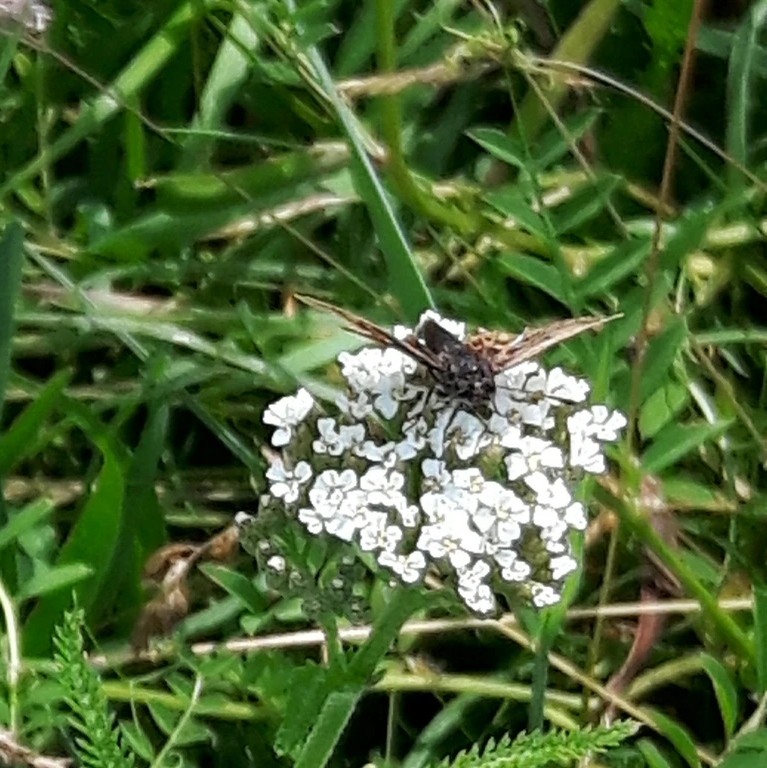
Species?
Carcharodus alceae
